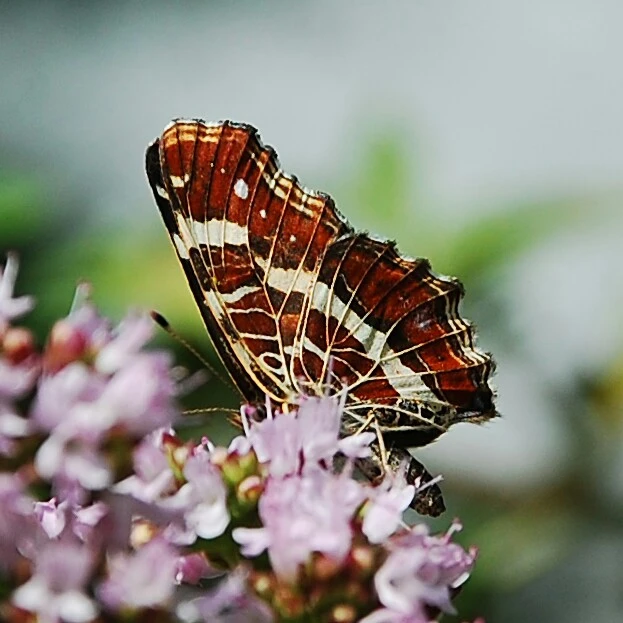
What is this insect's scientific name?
Araschnia levana
